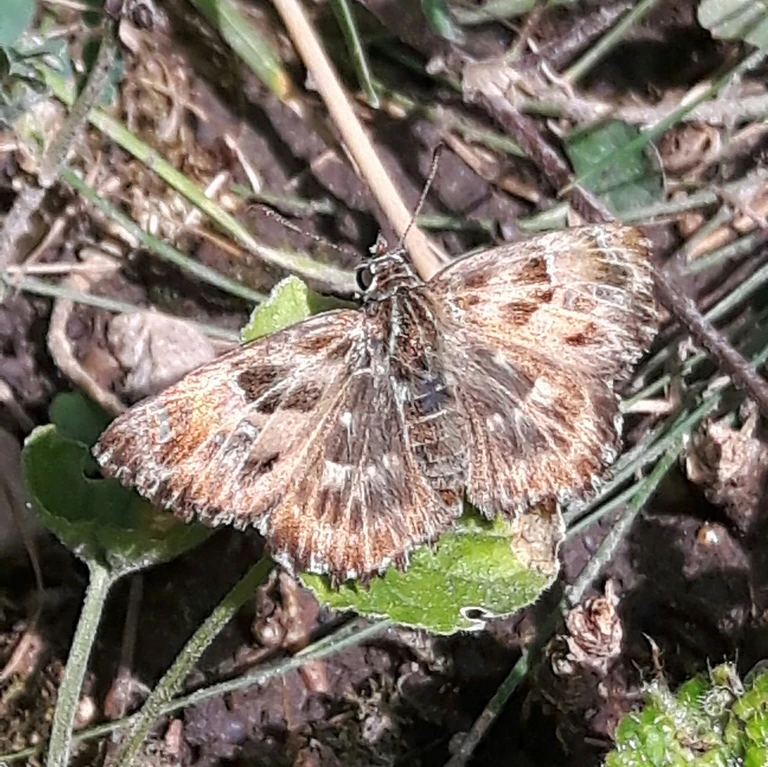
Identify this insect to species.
Carcharodus alceae
